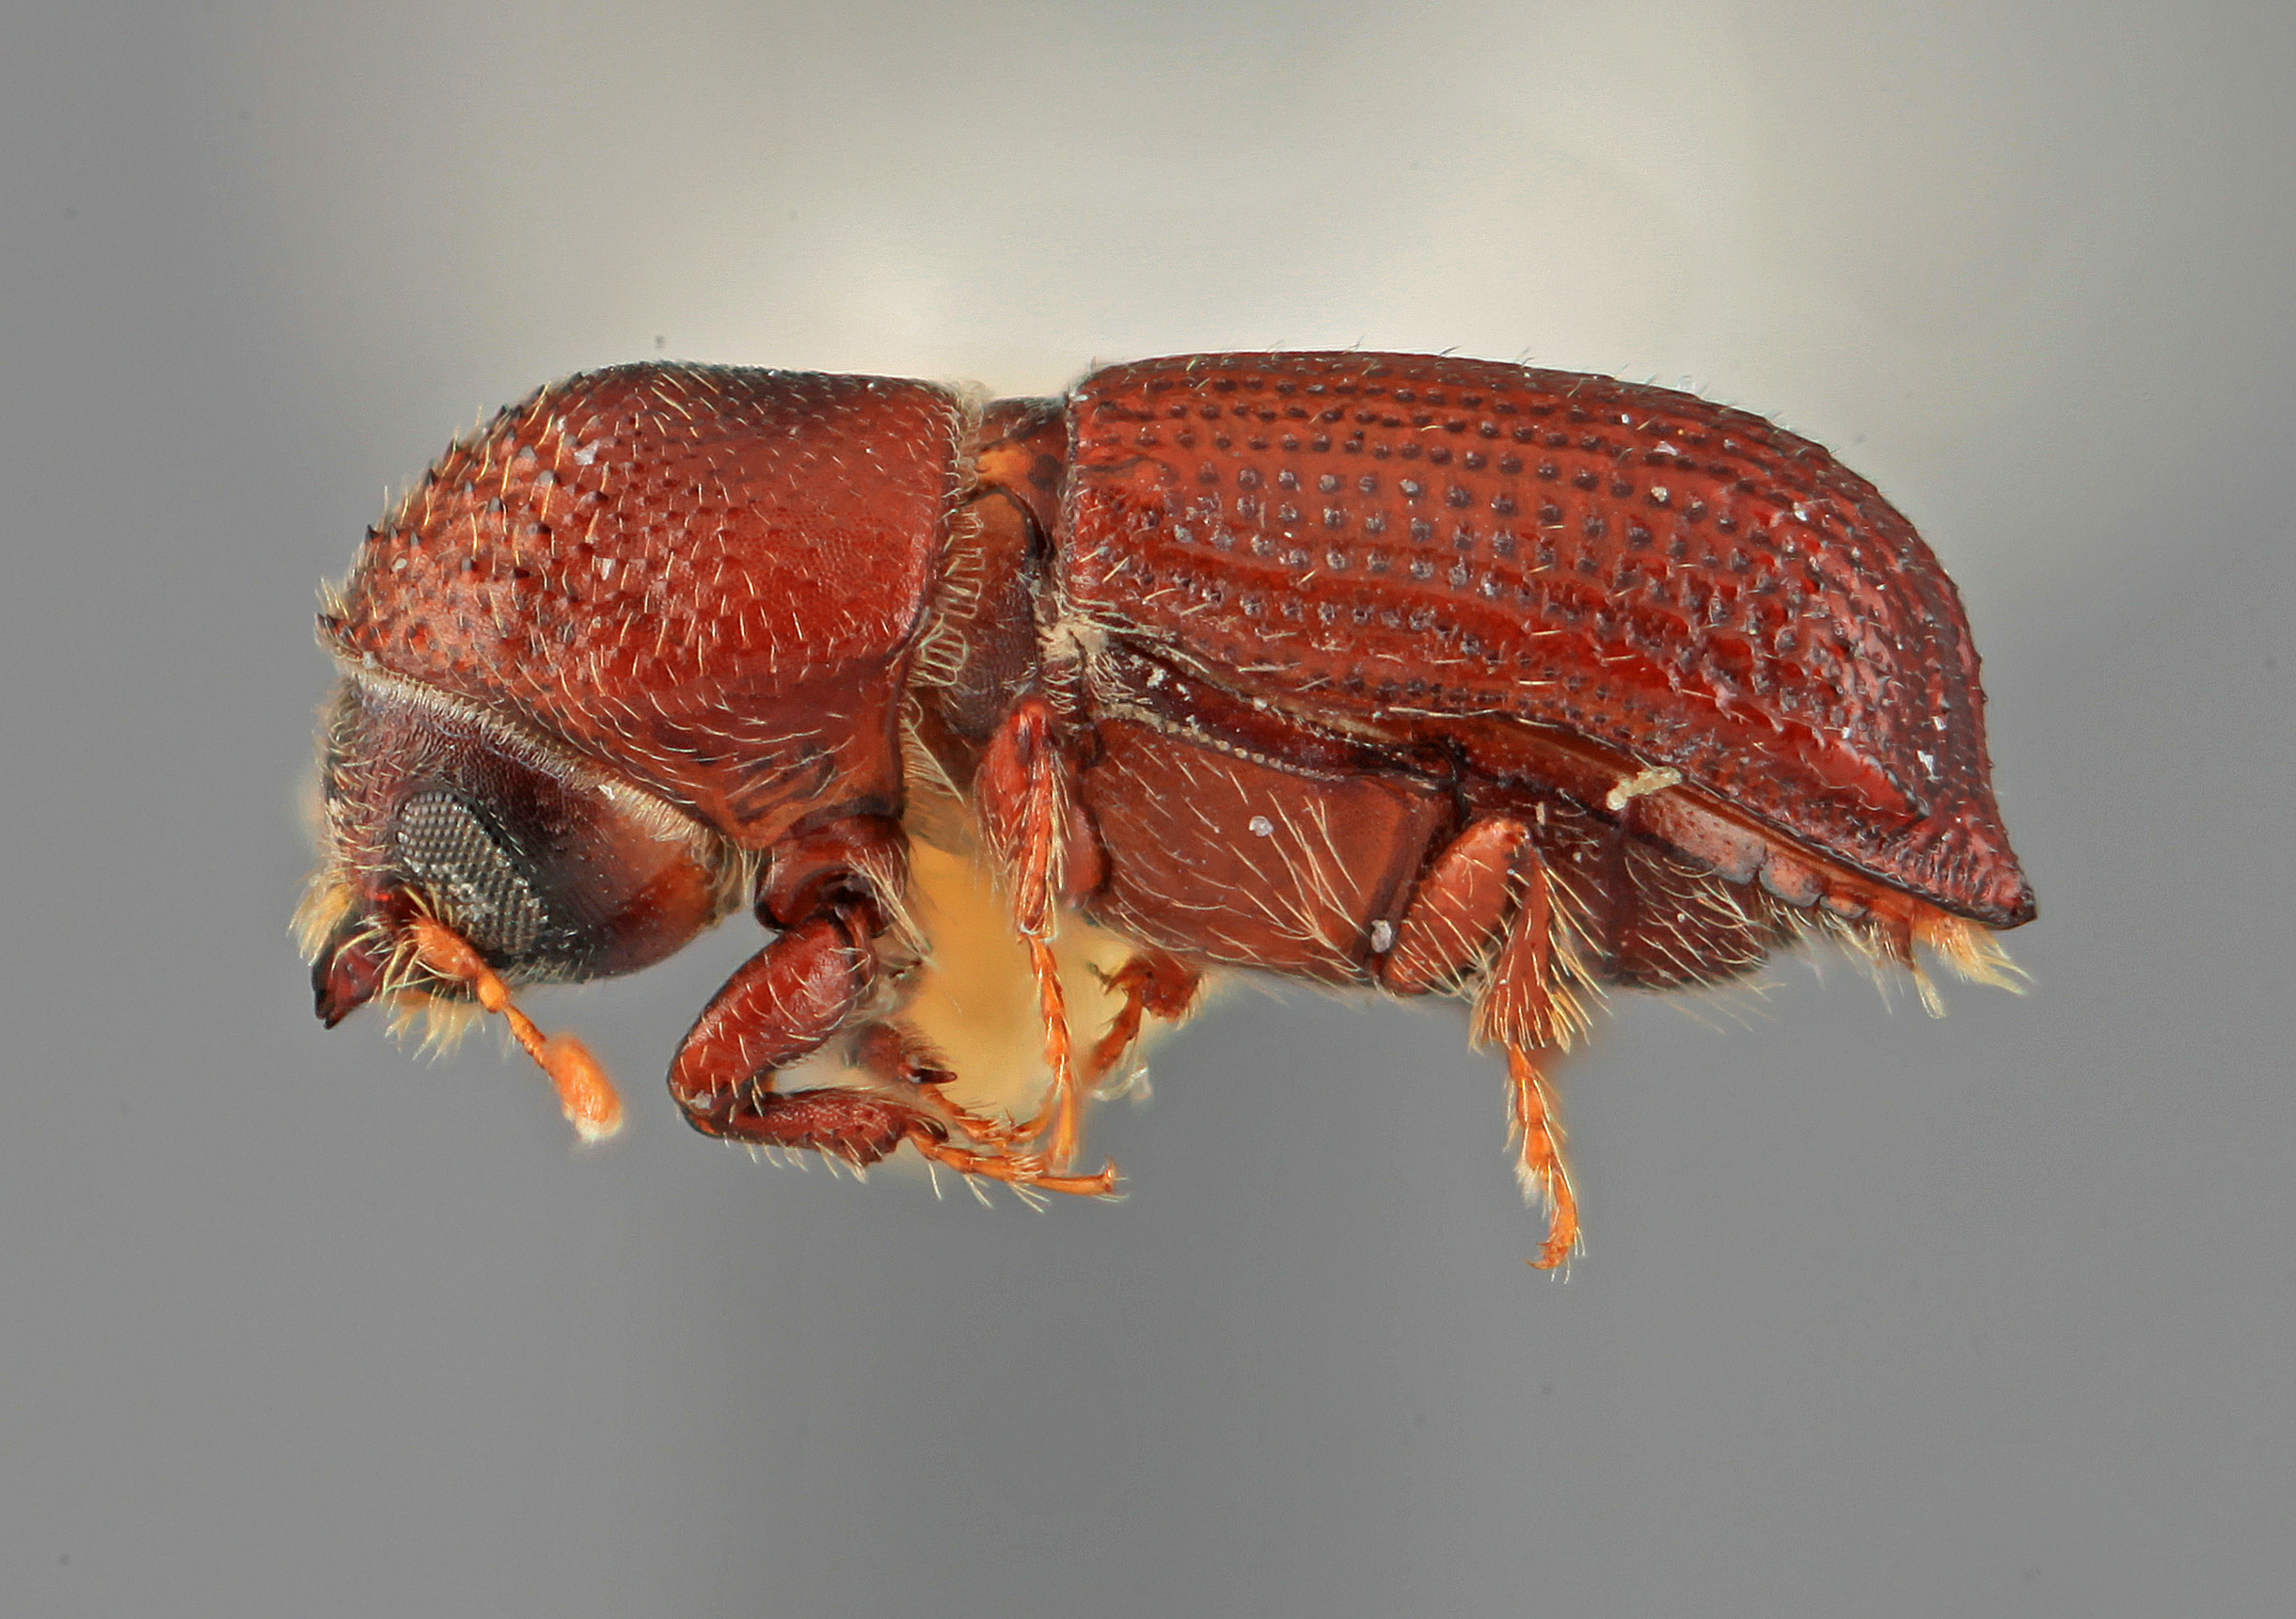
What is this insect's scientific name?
Hylocurus dilutus
